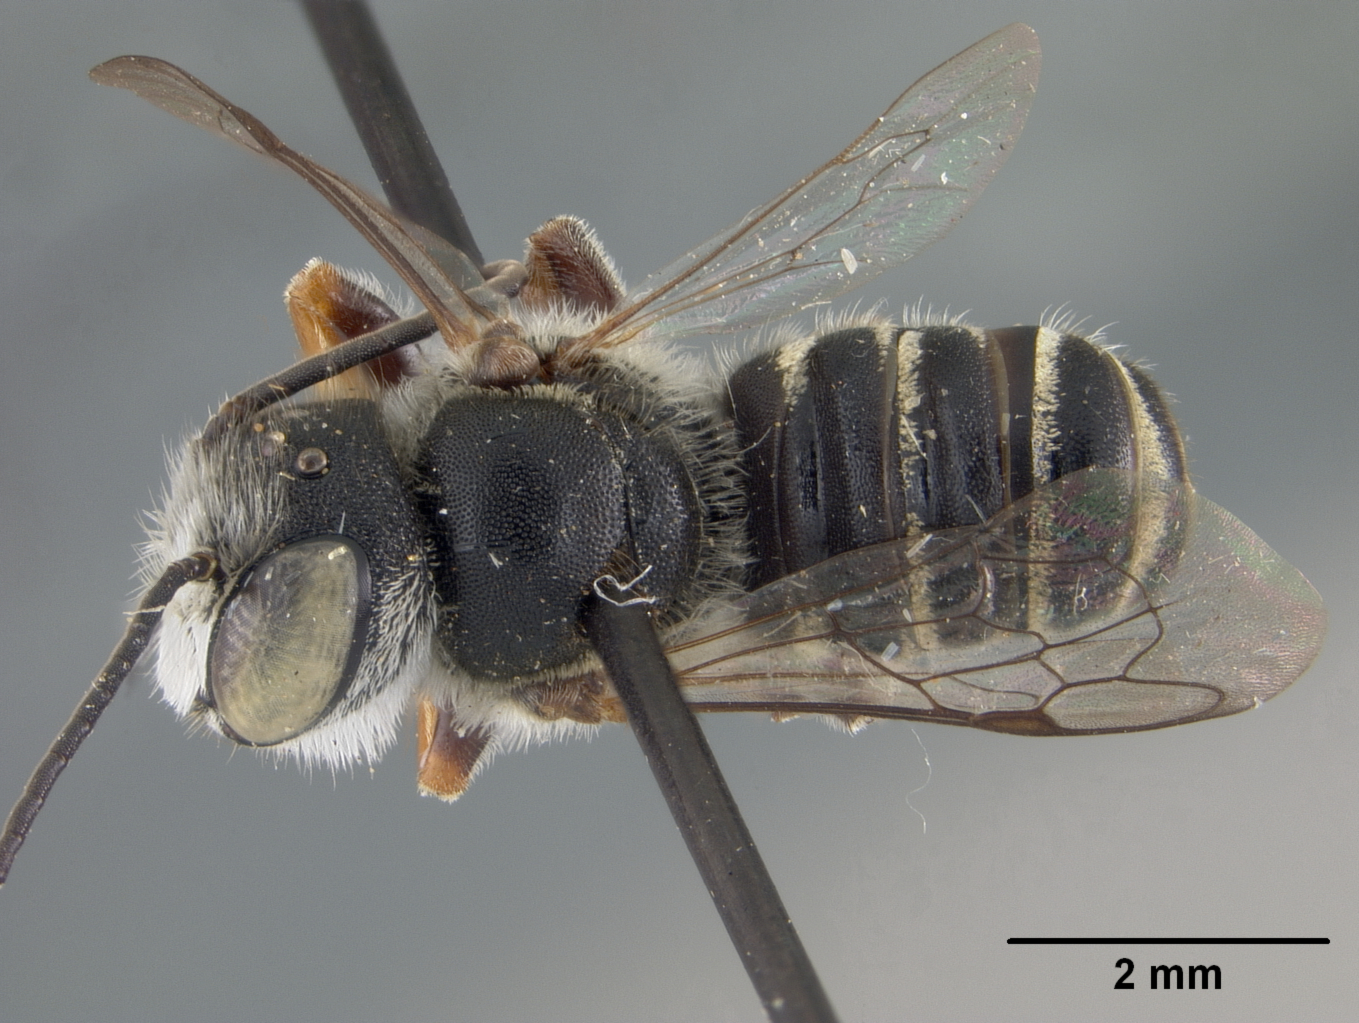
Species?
Megachile nematocera
